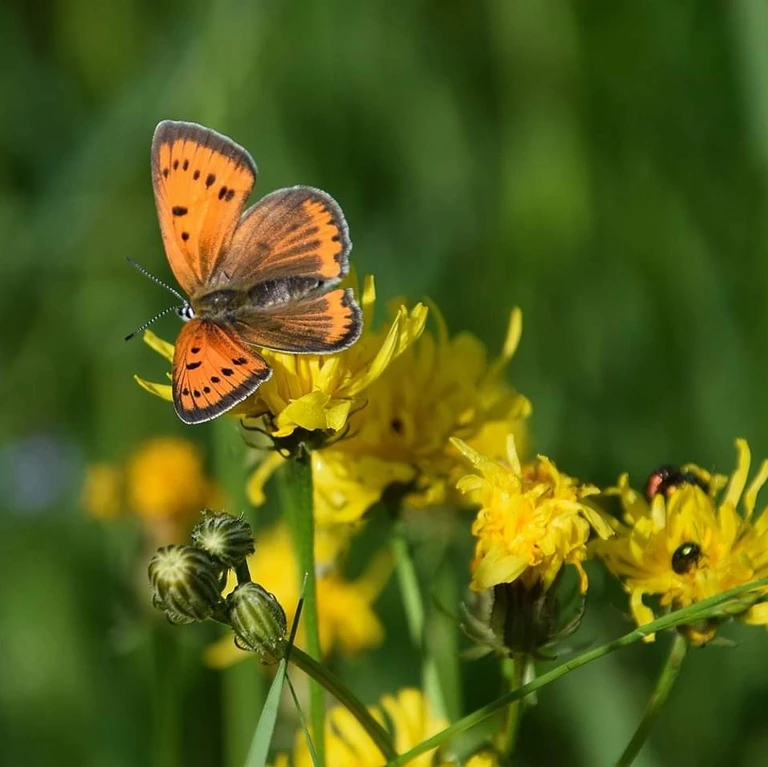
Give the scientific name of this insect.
Lycaena dispar
